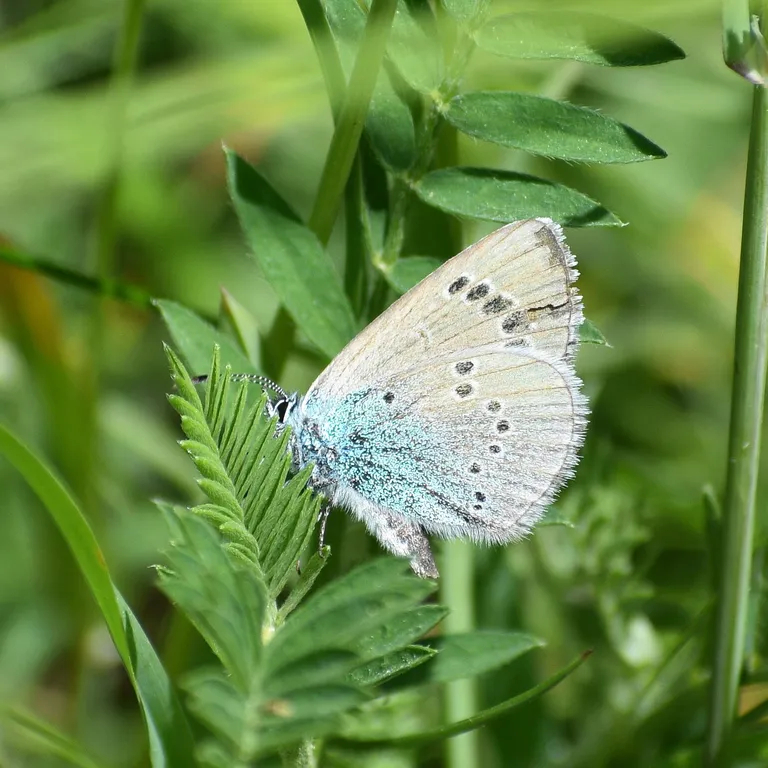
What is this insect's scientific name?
Glaucopsyche alexis
